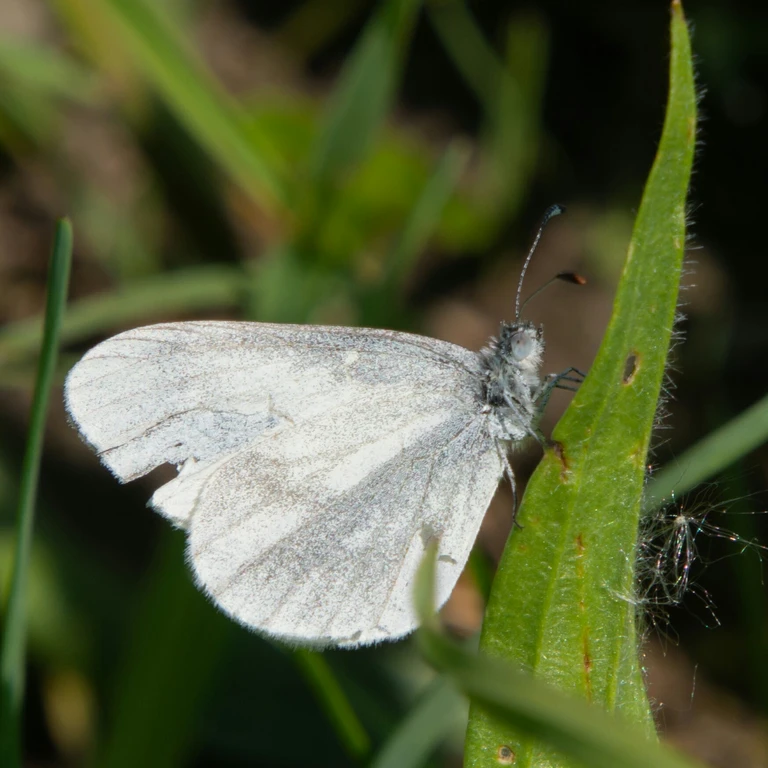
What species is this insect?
Leptidea sinapis/juvernica
